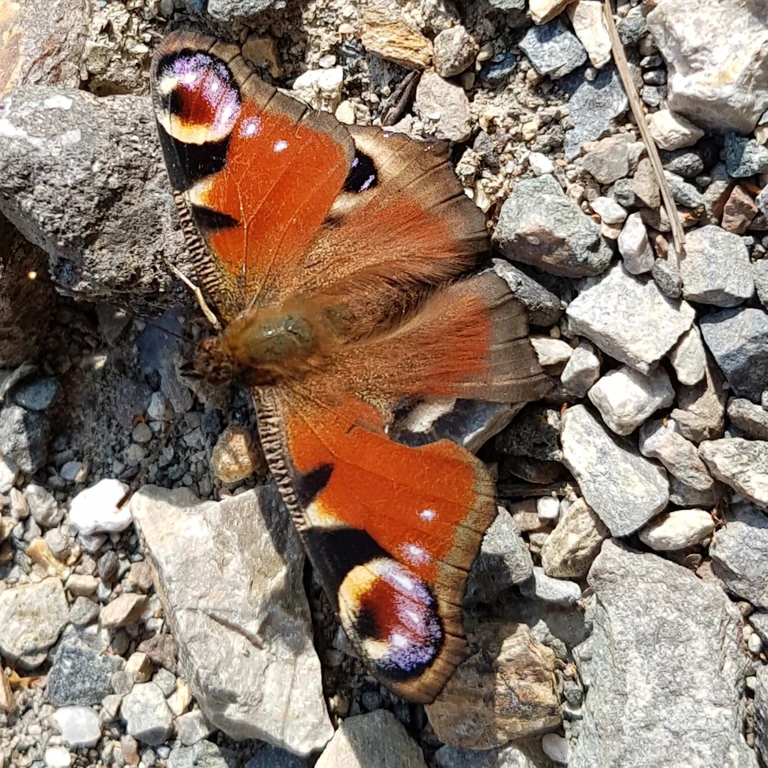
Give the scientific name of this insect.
Aglais io
